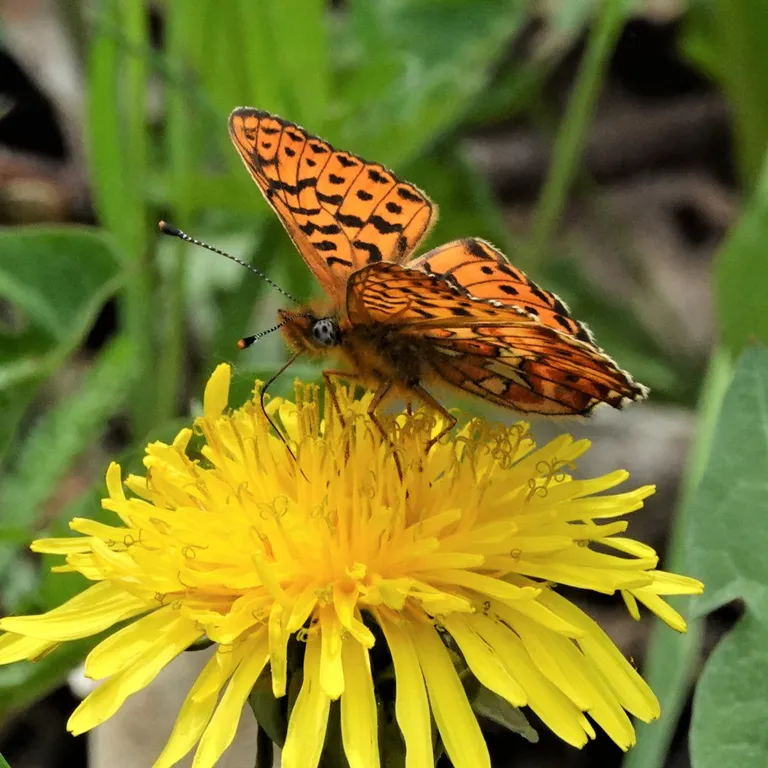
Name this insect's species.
Boloria euphrosyne (also Clossiana euphrosyne)
